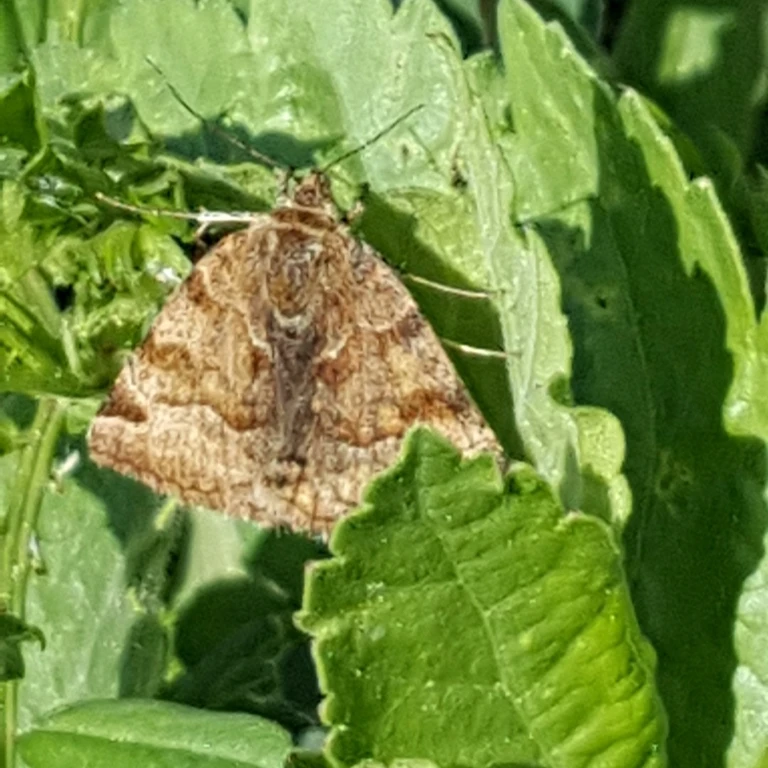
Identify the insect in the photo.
Euclidia glyphica
